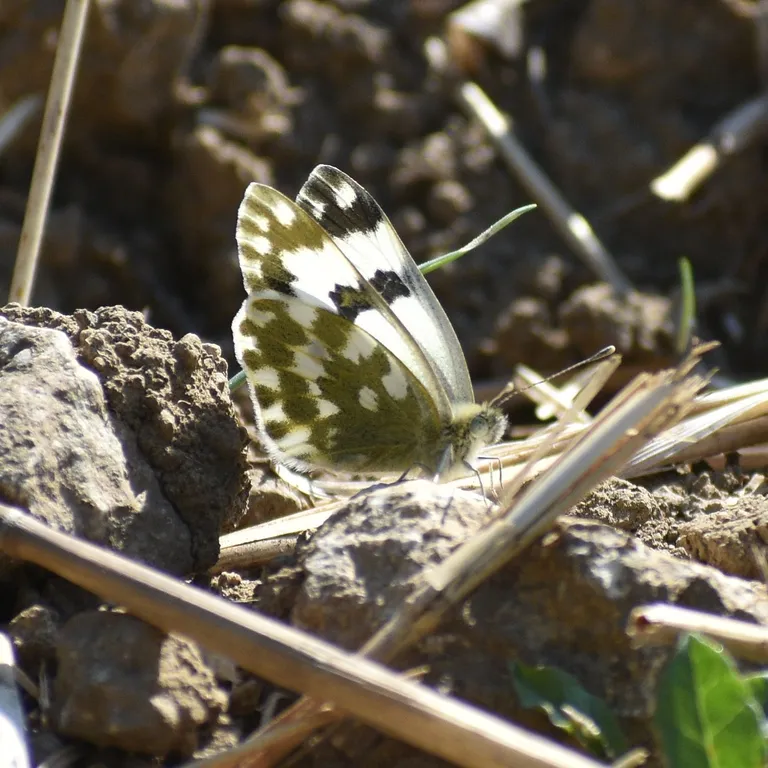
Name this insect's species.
Pontia edusa
